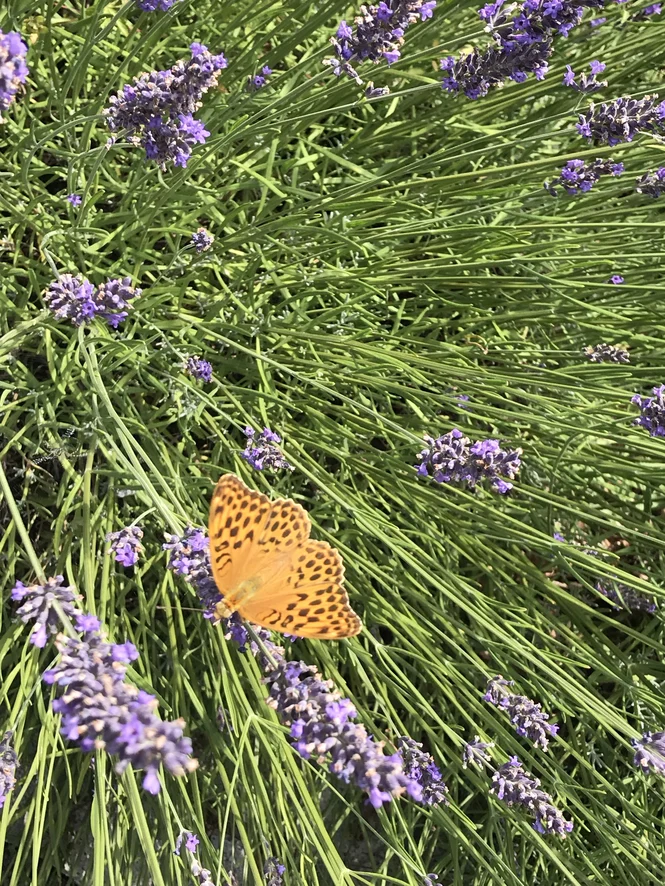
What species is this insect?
Argynnis paphia
